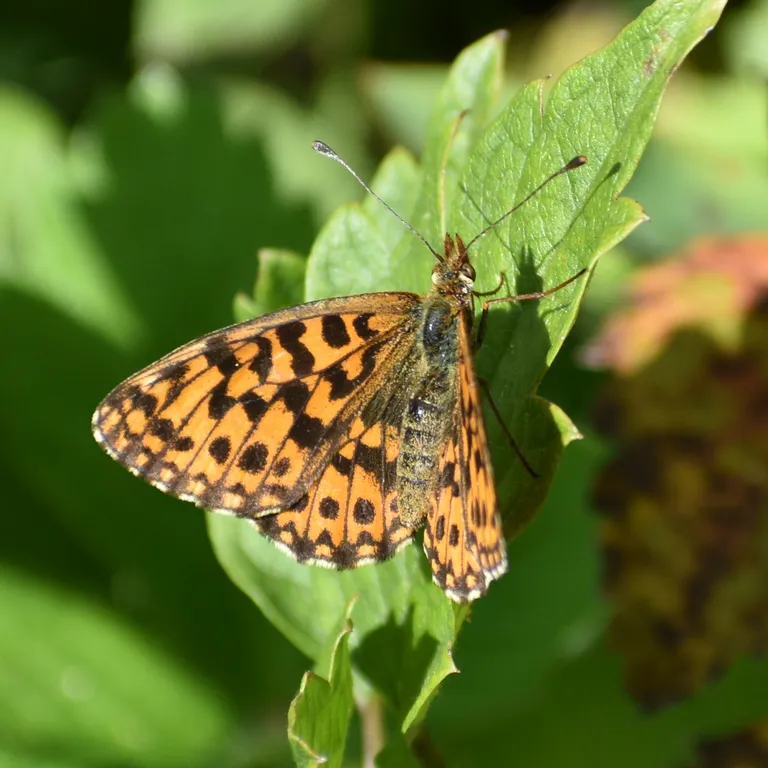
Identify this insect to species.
Boloria dia
